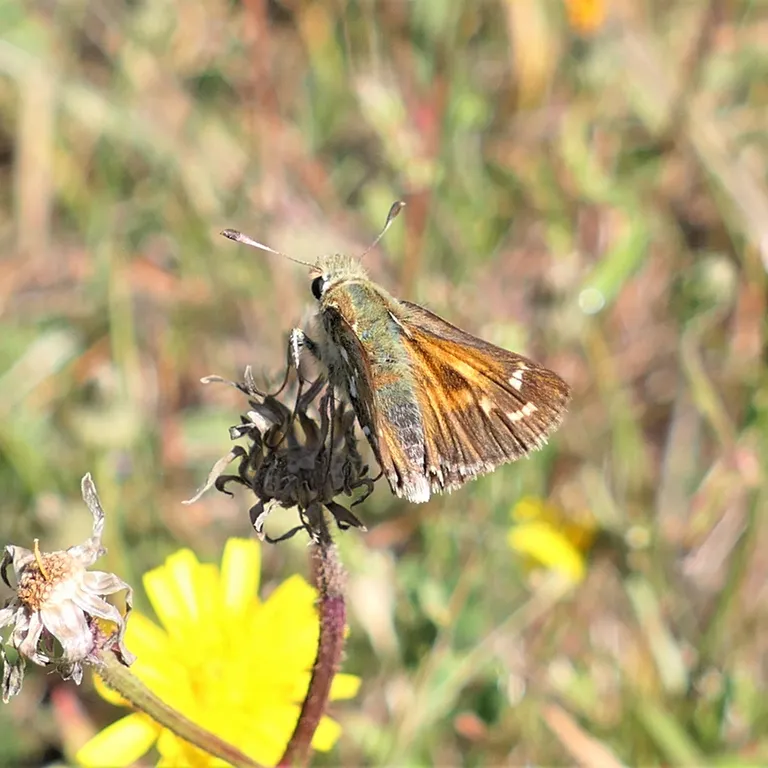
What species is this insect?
Hesperia comma
